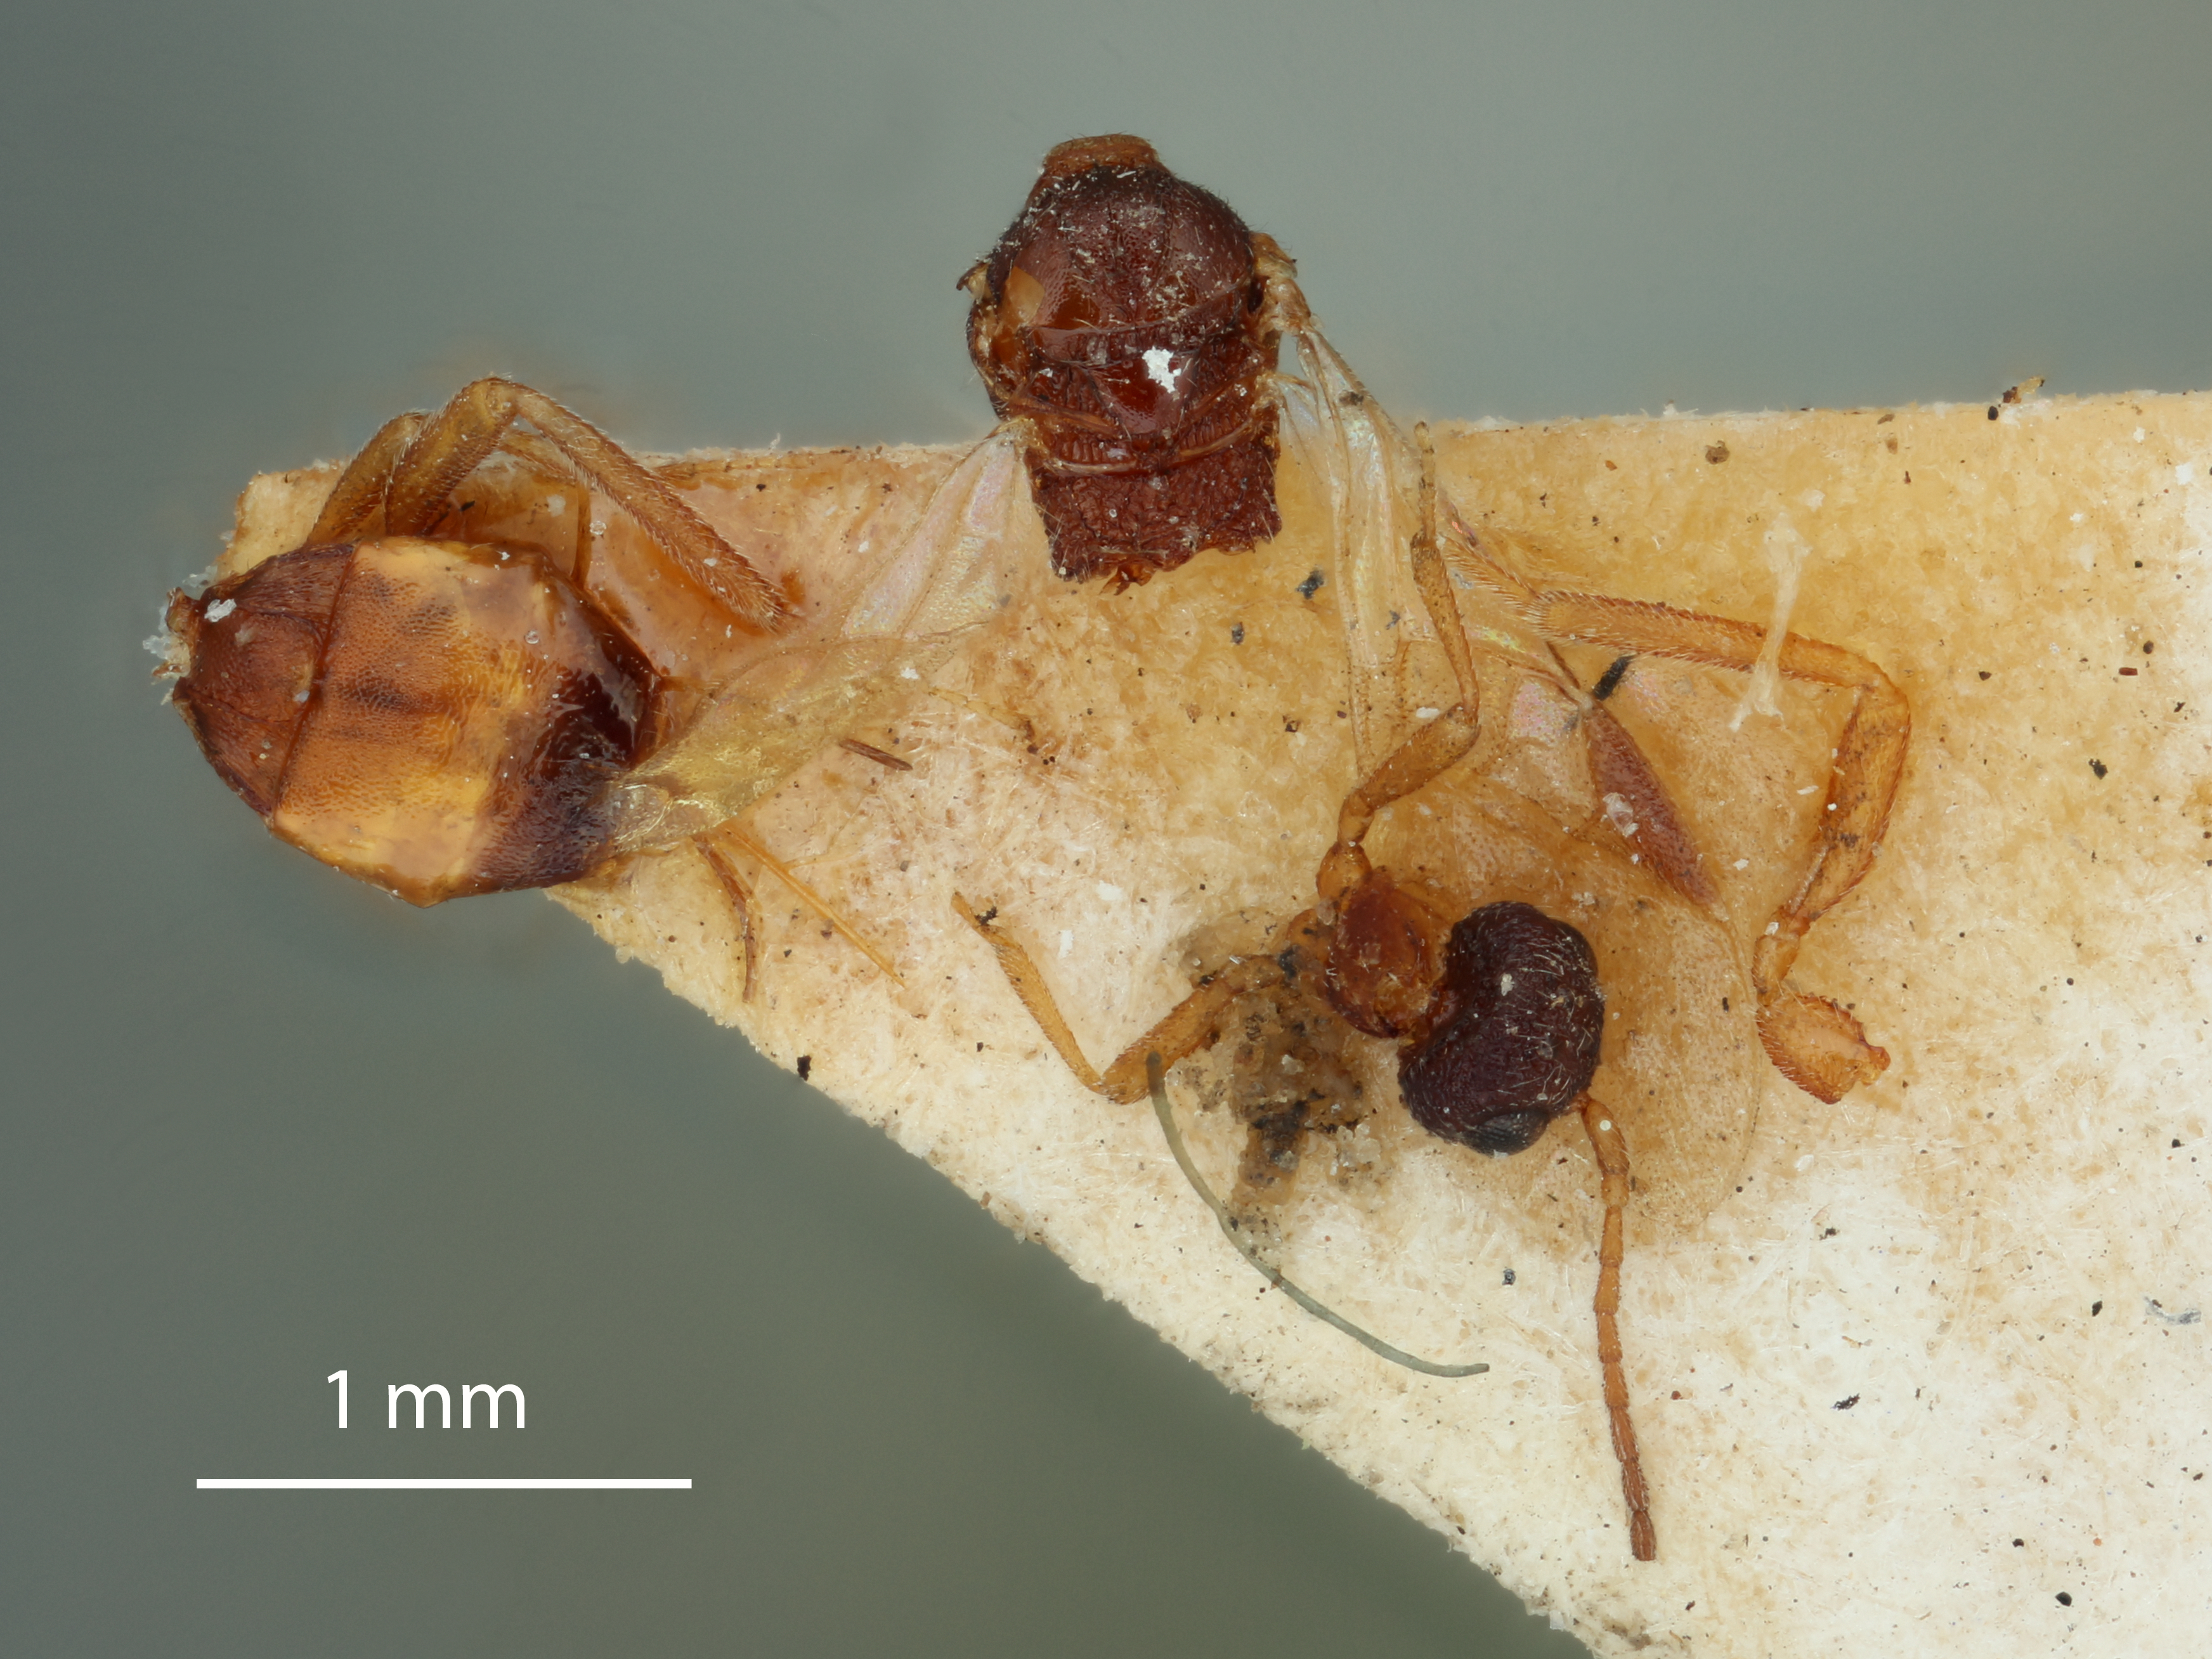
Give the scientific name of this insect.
Chrymulus terminalis
